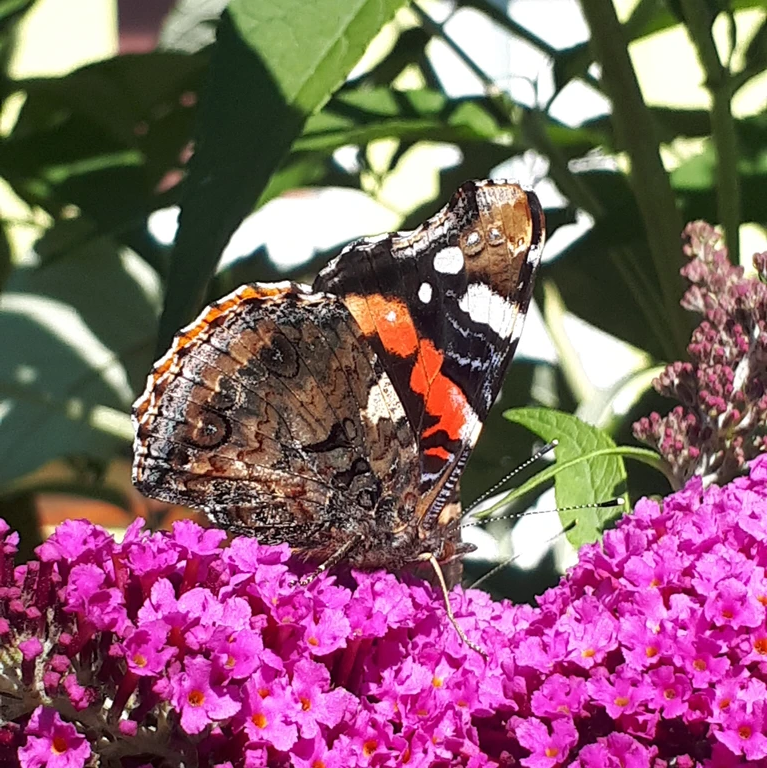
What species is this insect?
Vanessa atalanta
